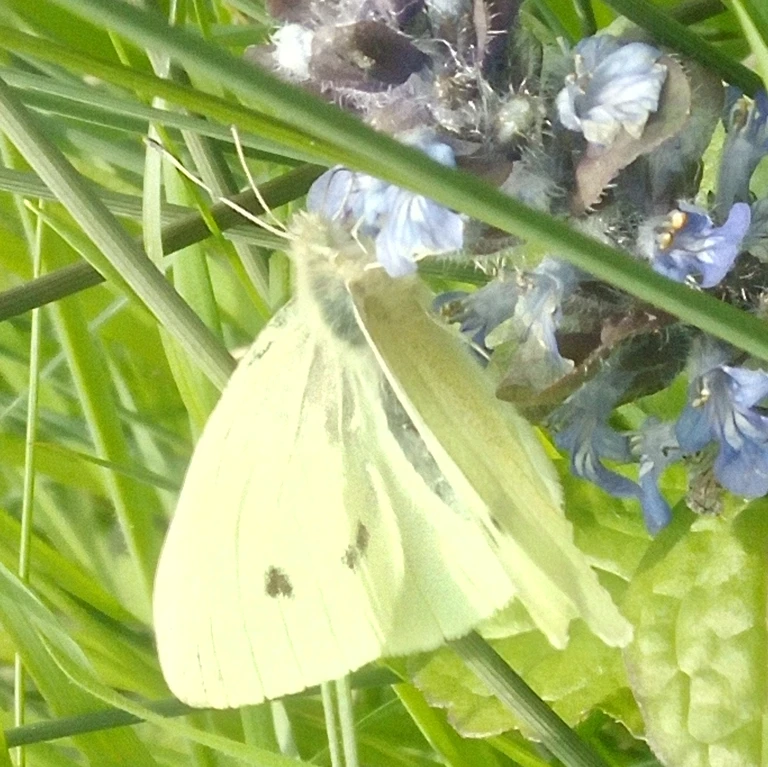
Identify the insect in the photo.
Pieris rapae
